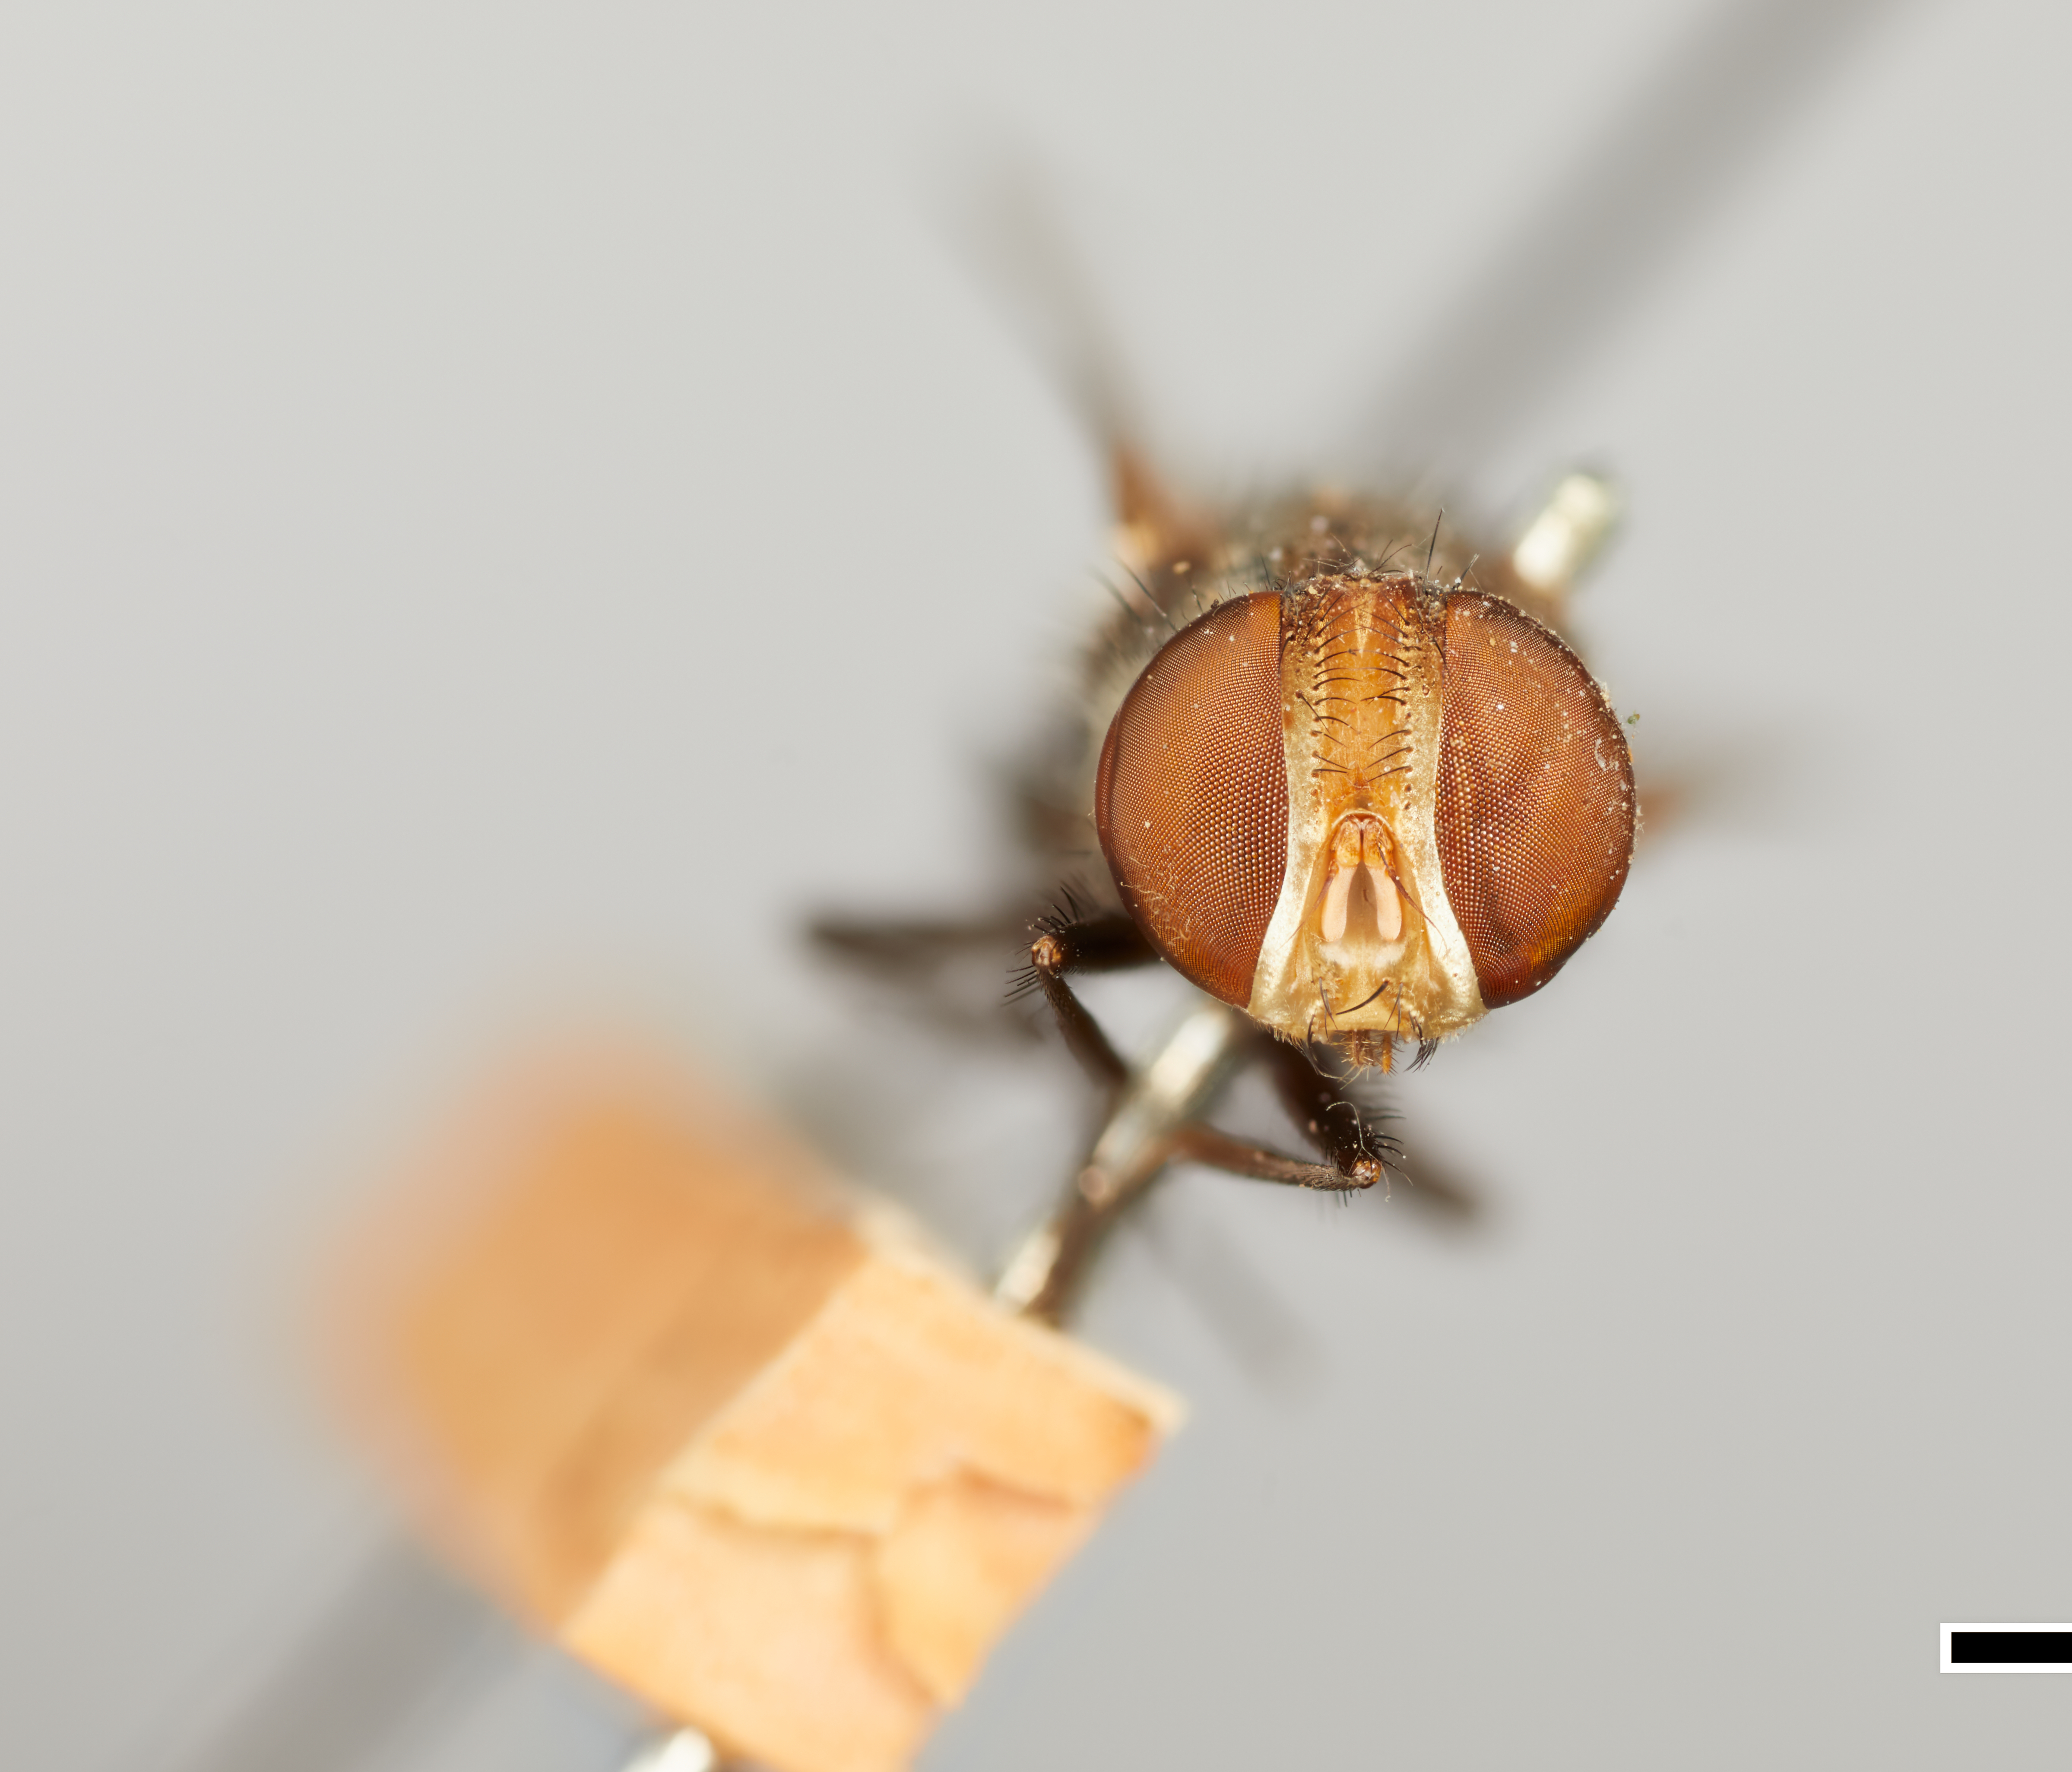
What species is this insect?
Protomiltogramma cincta
